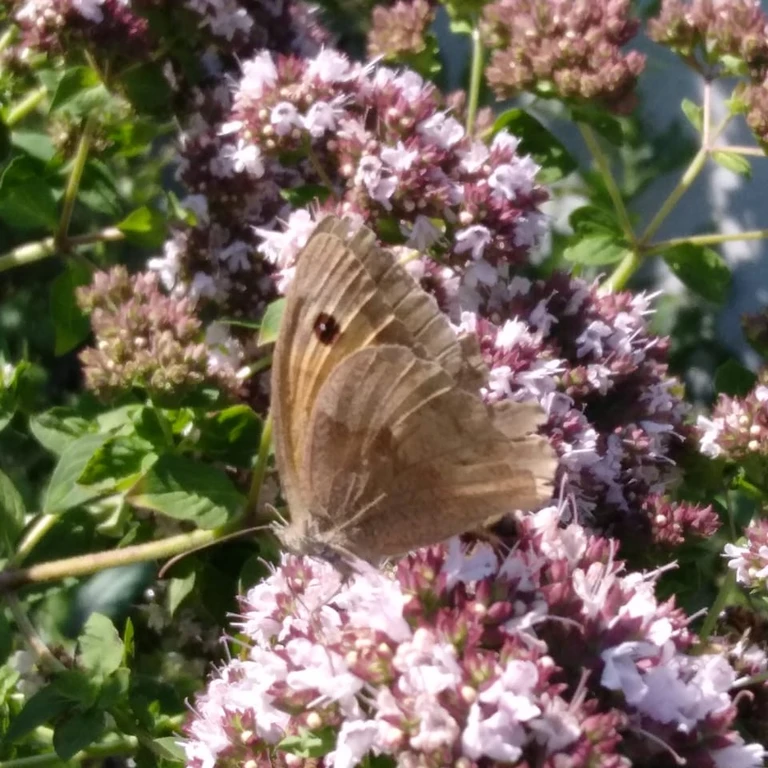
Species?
Maniola jurtina
